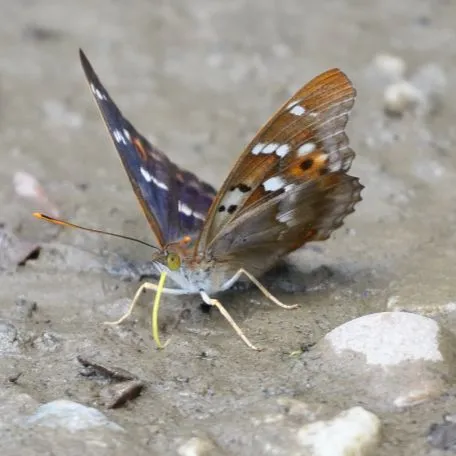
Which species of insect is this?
Apatura ilia
